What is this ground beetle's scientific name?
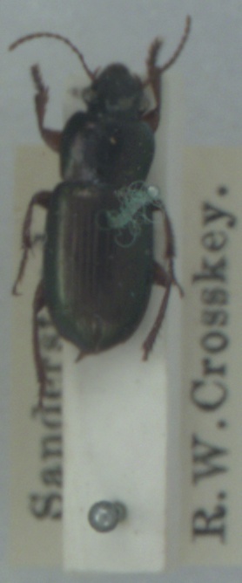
Harpalus affinis
